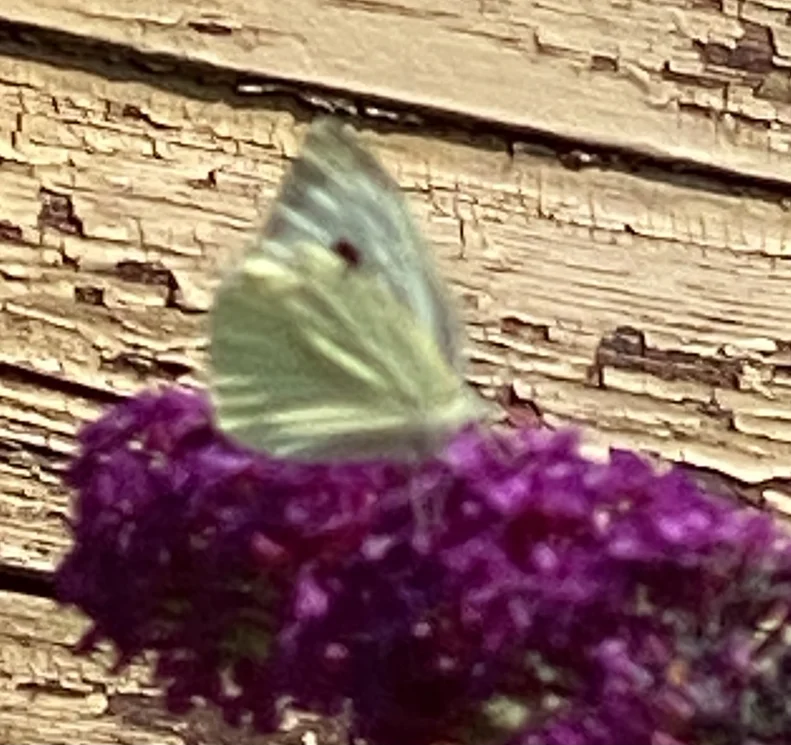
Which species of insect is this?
Pieris brassicae
